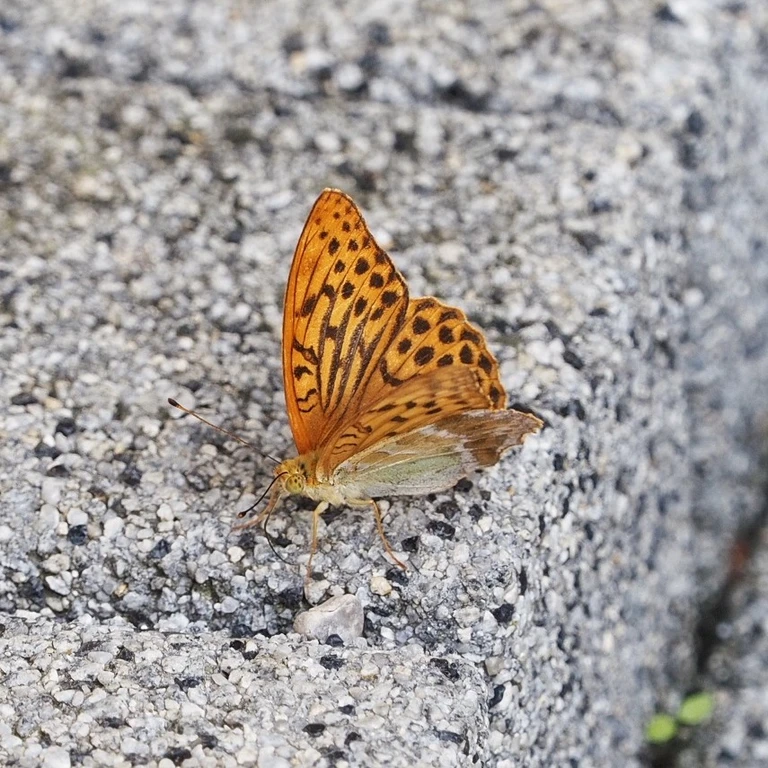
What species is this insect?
Argynnis paphia
